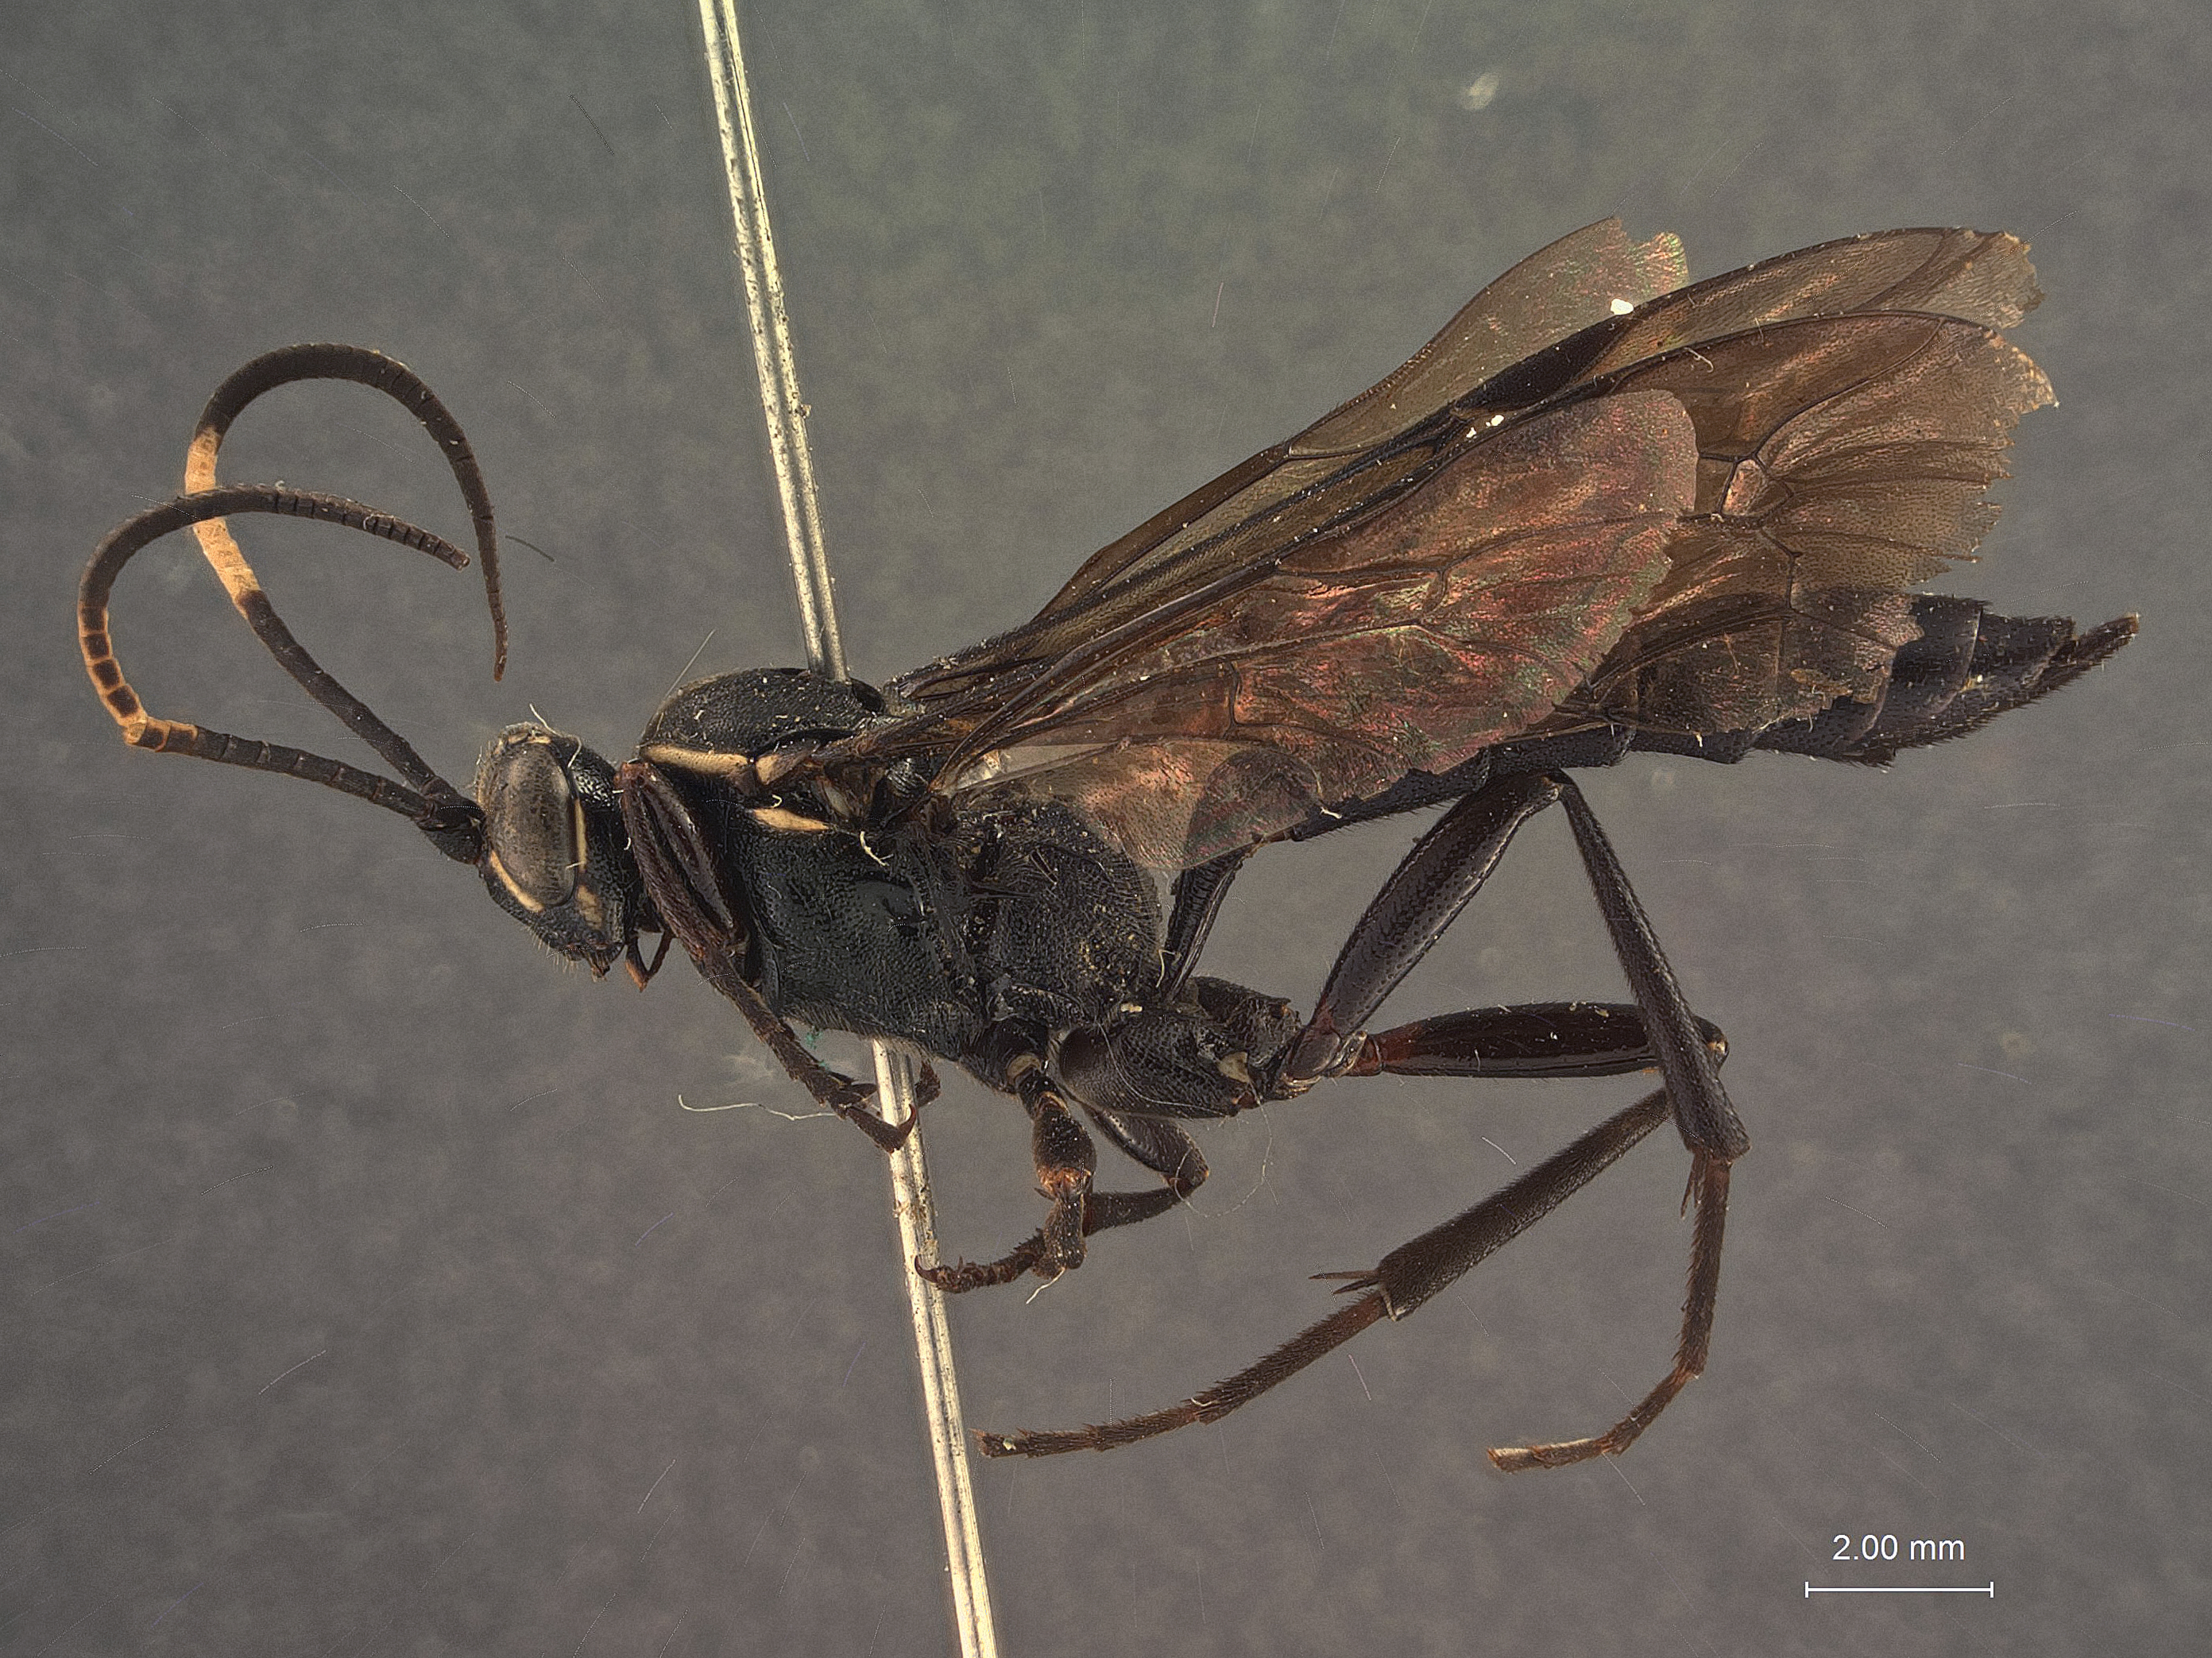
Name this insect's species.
Coelichneumon terebratus
